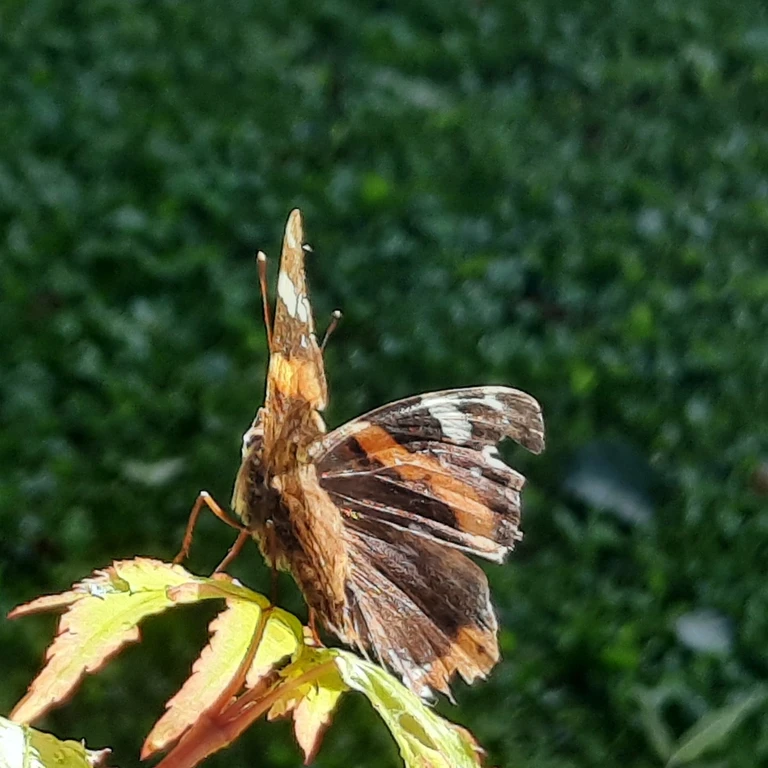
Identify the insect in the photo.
Vanessa atalanta
